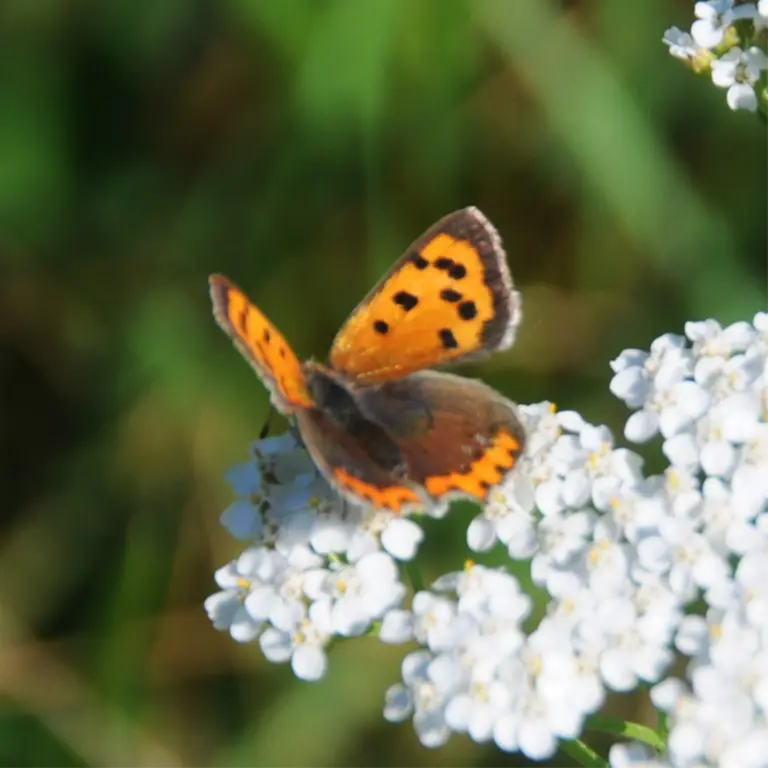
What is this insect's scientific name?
Lycaena phlaeas
